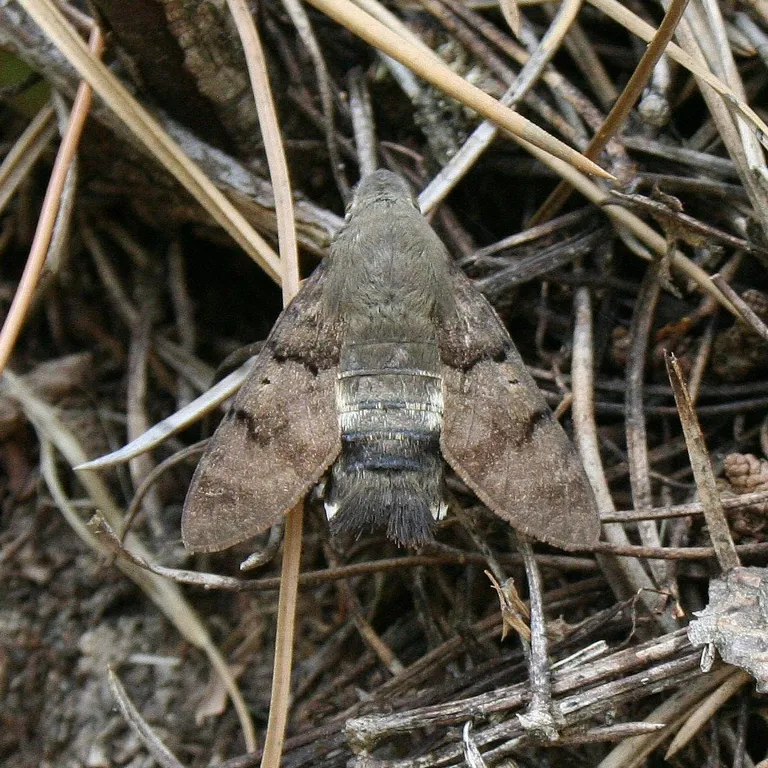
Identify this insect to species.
Macroglossum stellatarum
